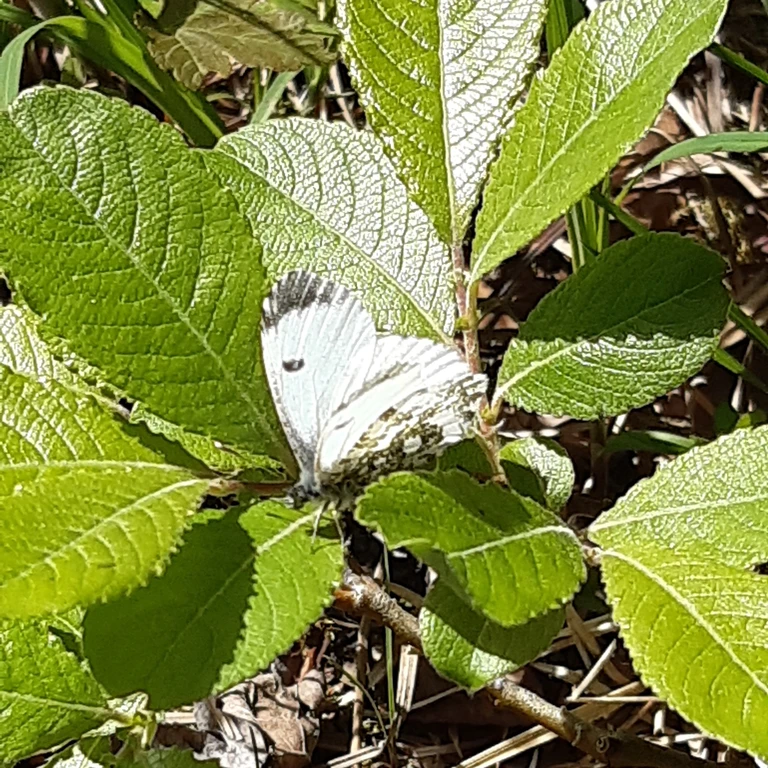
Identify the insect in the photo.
Anthocharis cardamines
